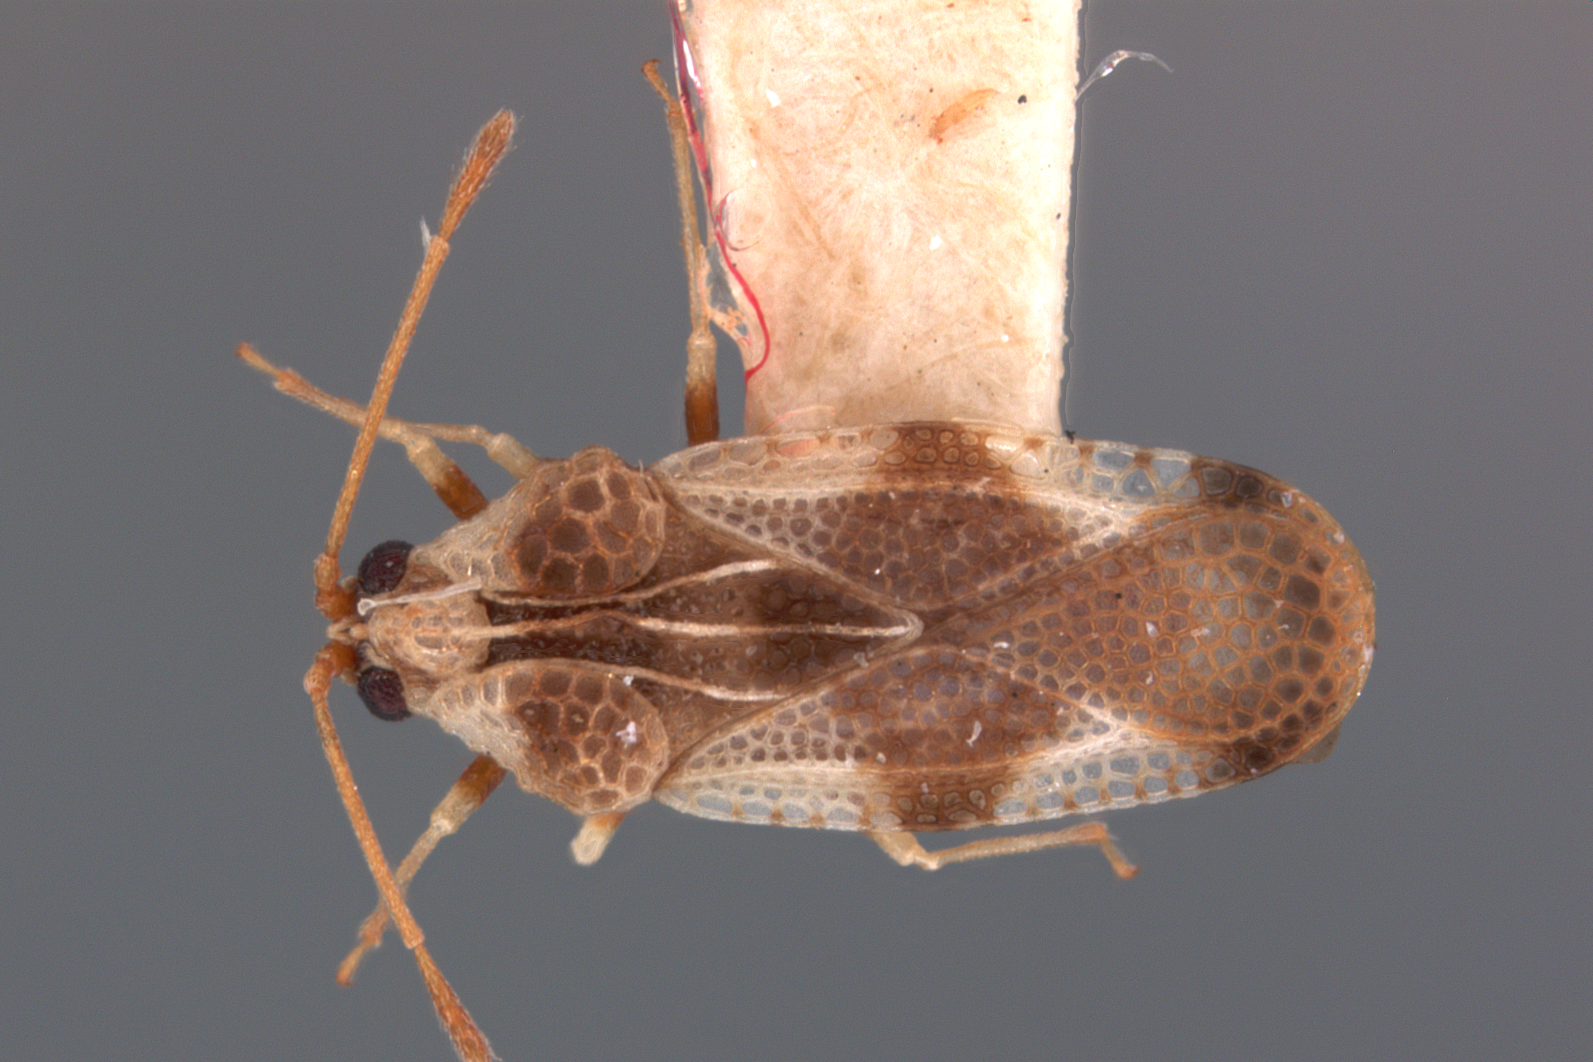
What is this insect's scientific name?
Cysteochila apheles
